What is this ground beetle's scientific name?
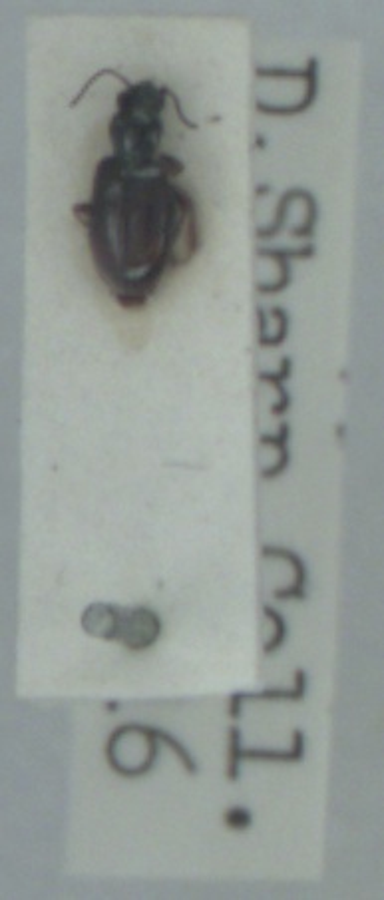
Bembidion normannum
